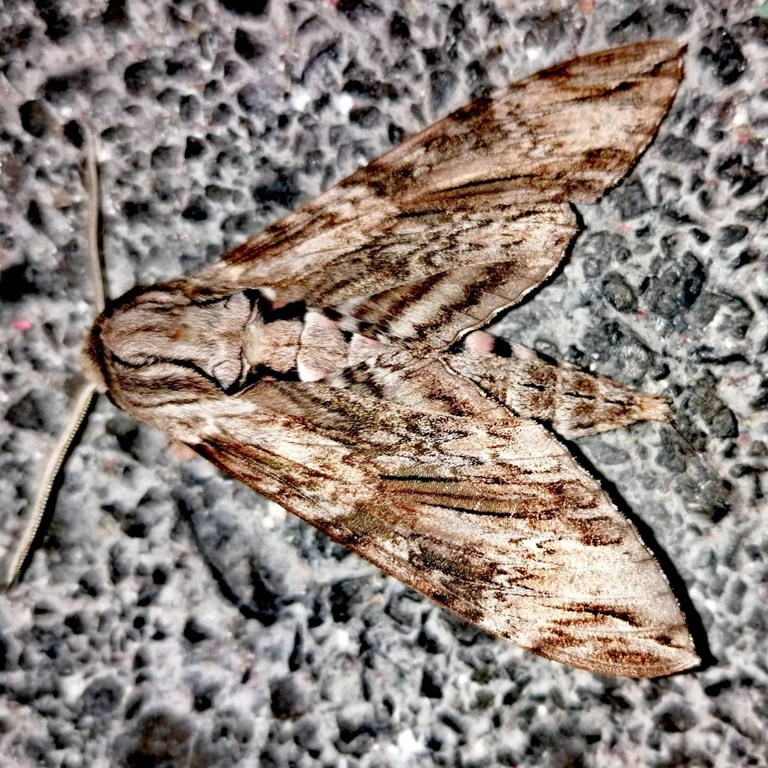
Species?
Agrius convolvuli
